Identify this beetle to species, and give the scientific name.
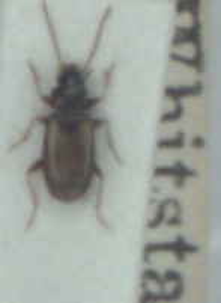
Tachys scutellaris
